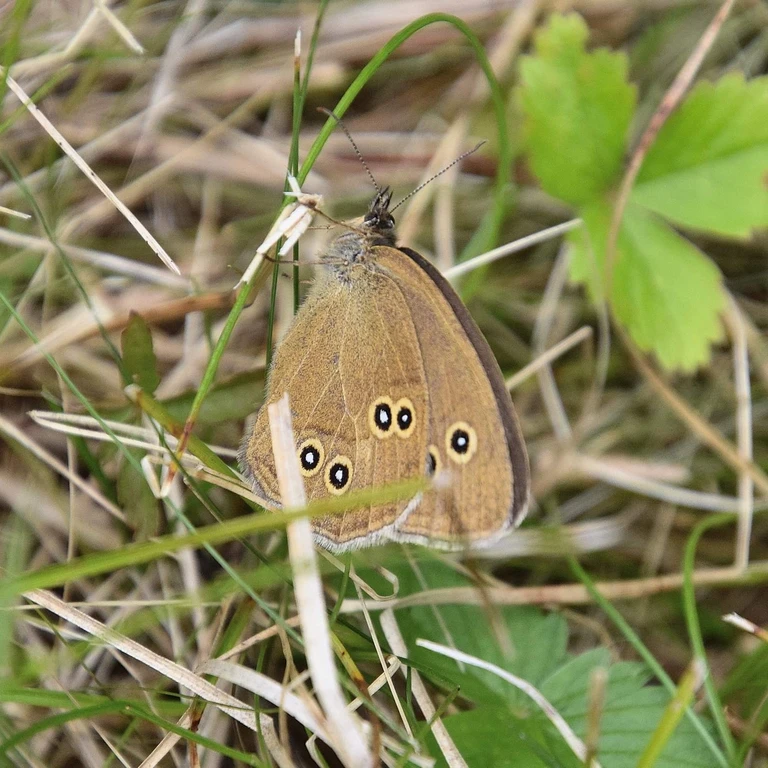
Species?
Aphantopus hyperantus
